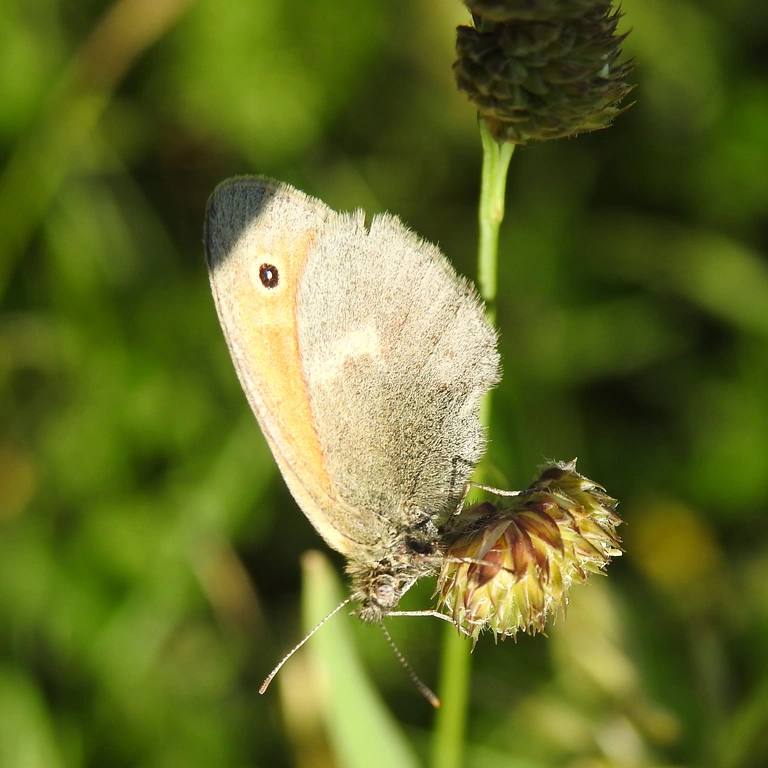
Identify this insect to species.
Coenonympha pamphilus
